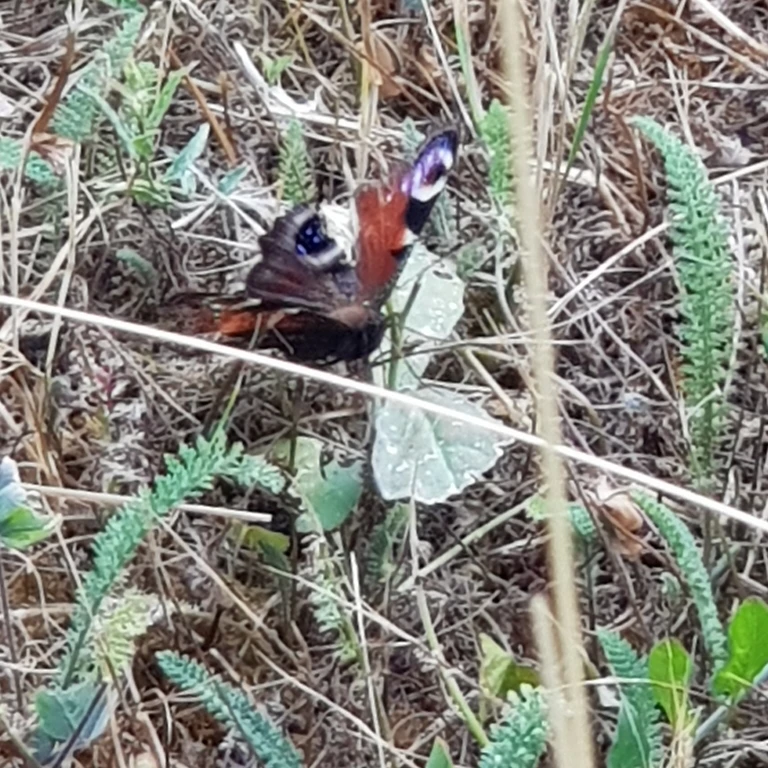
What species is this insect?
Aglais io
